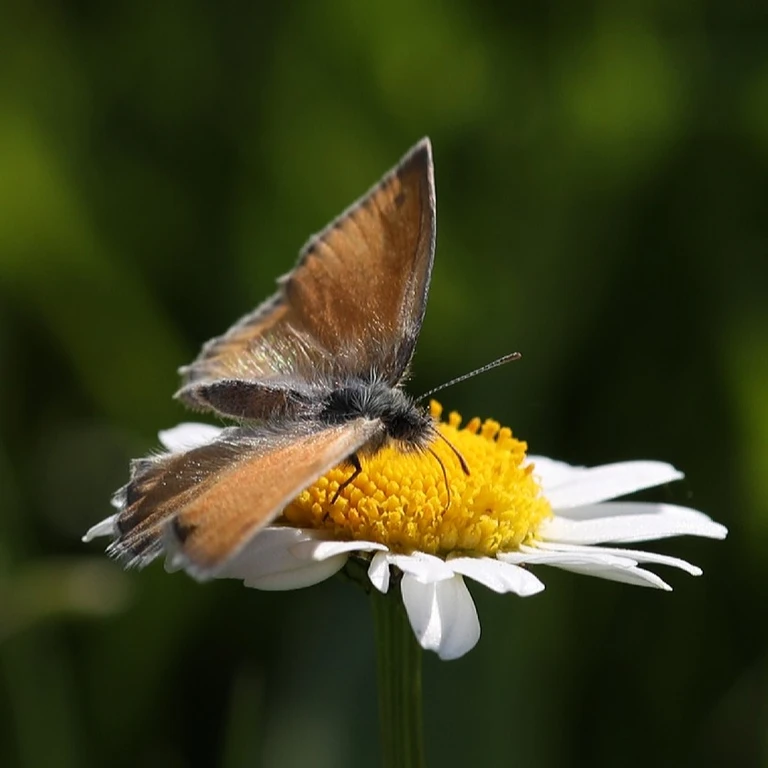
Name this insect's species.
Coenonympha pamphilus
